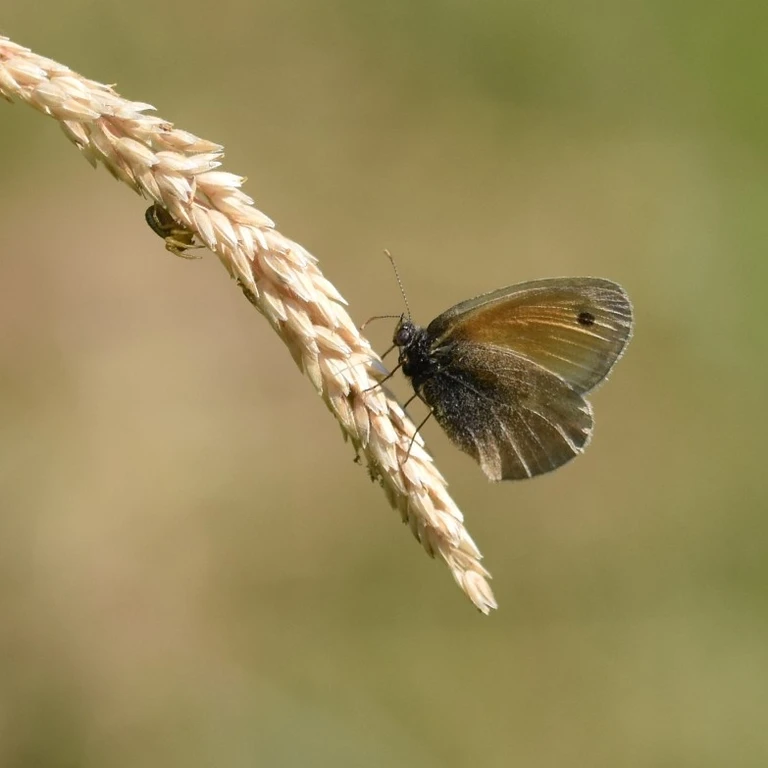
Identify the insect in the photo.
Coenonympha pamphilus
